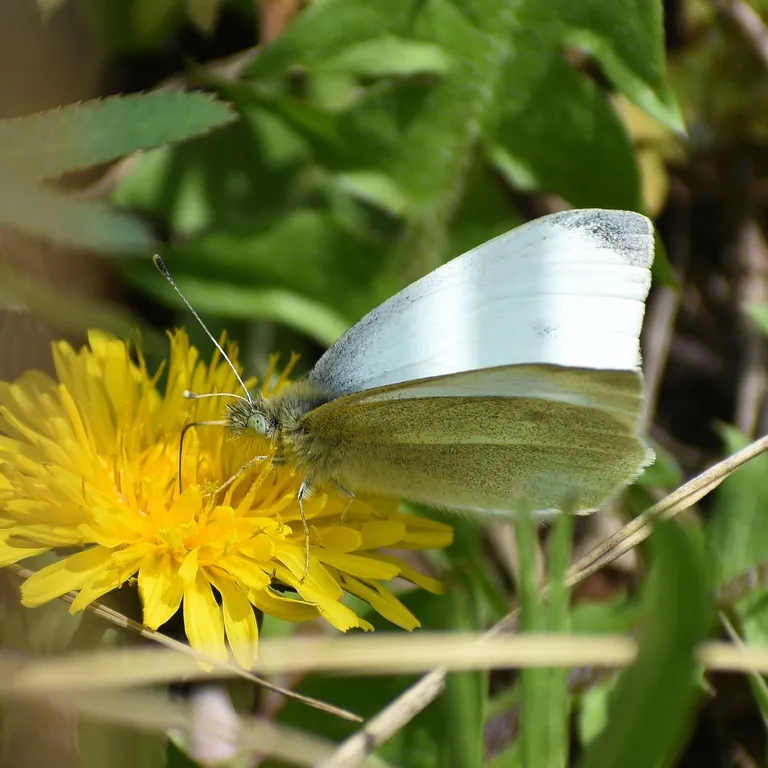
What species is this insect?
Pieris rapae
